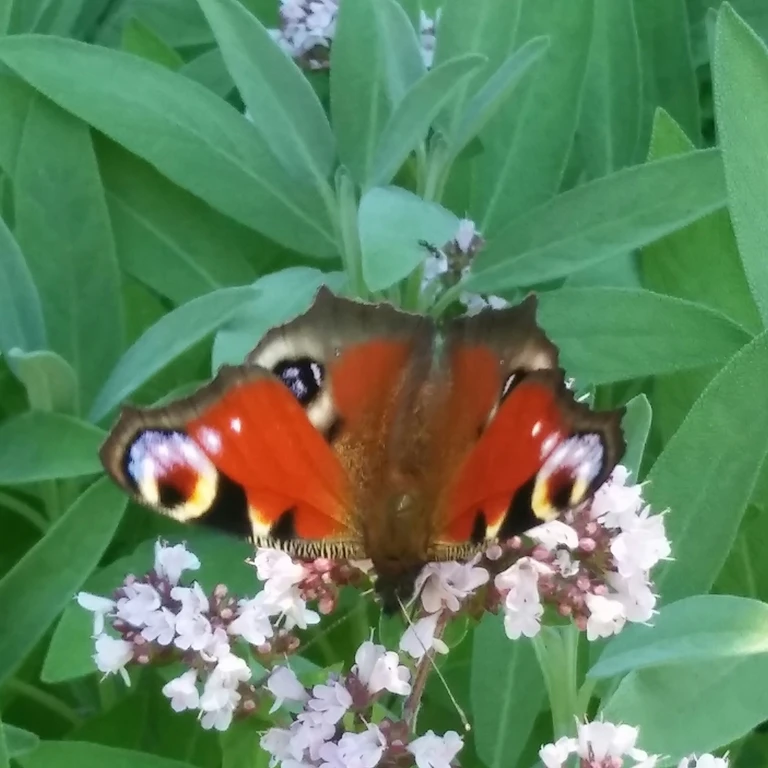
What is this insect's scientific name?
Aglais io
